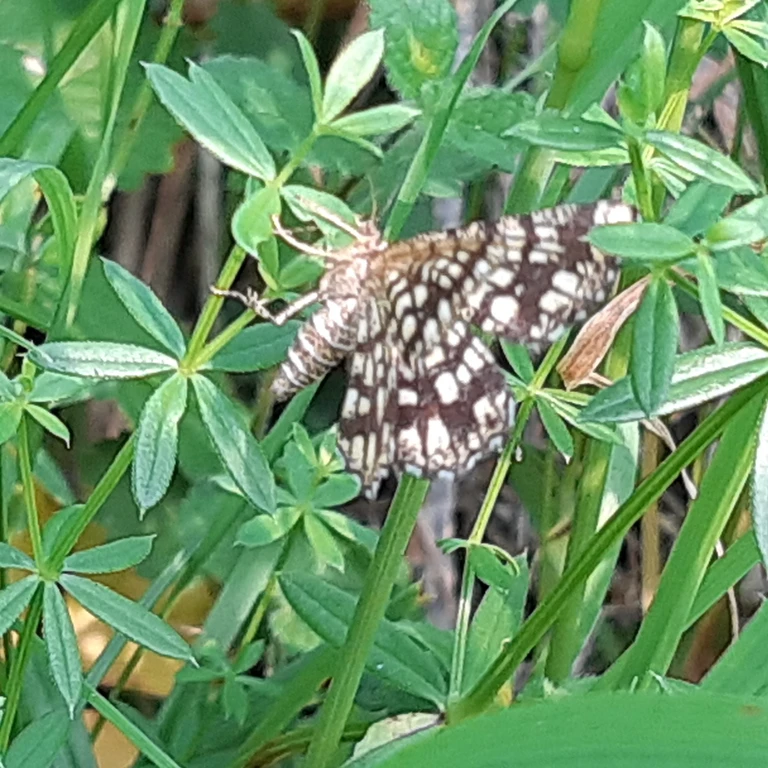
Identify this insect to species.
Chiasmia clathrata
